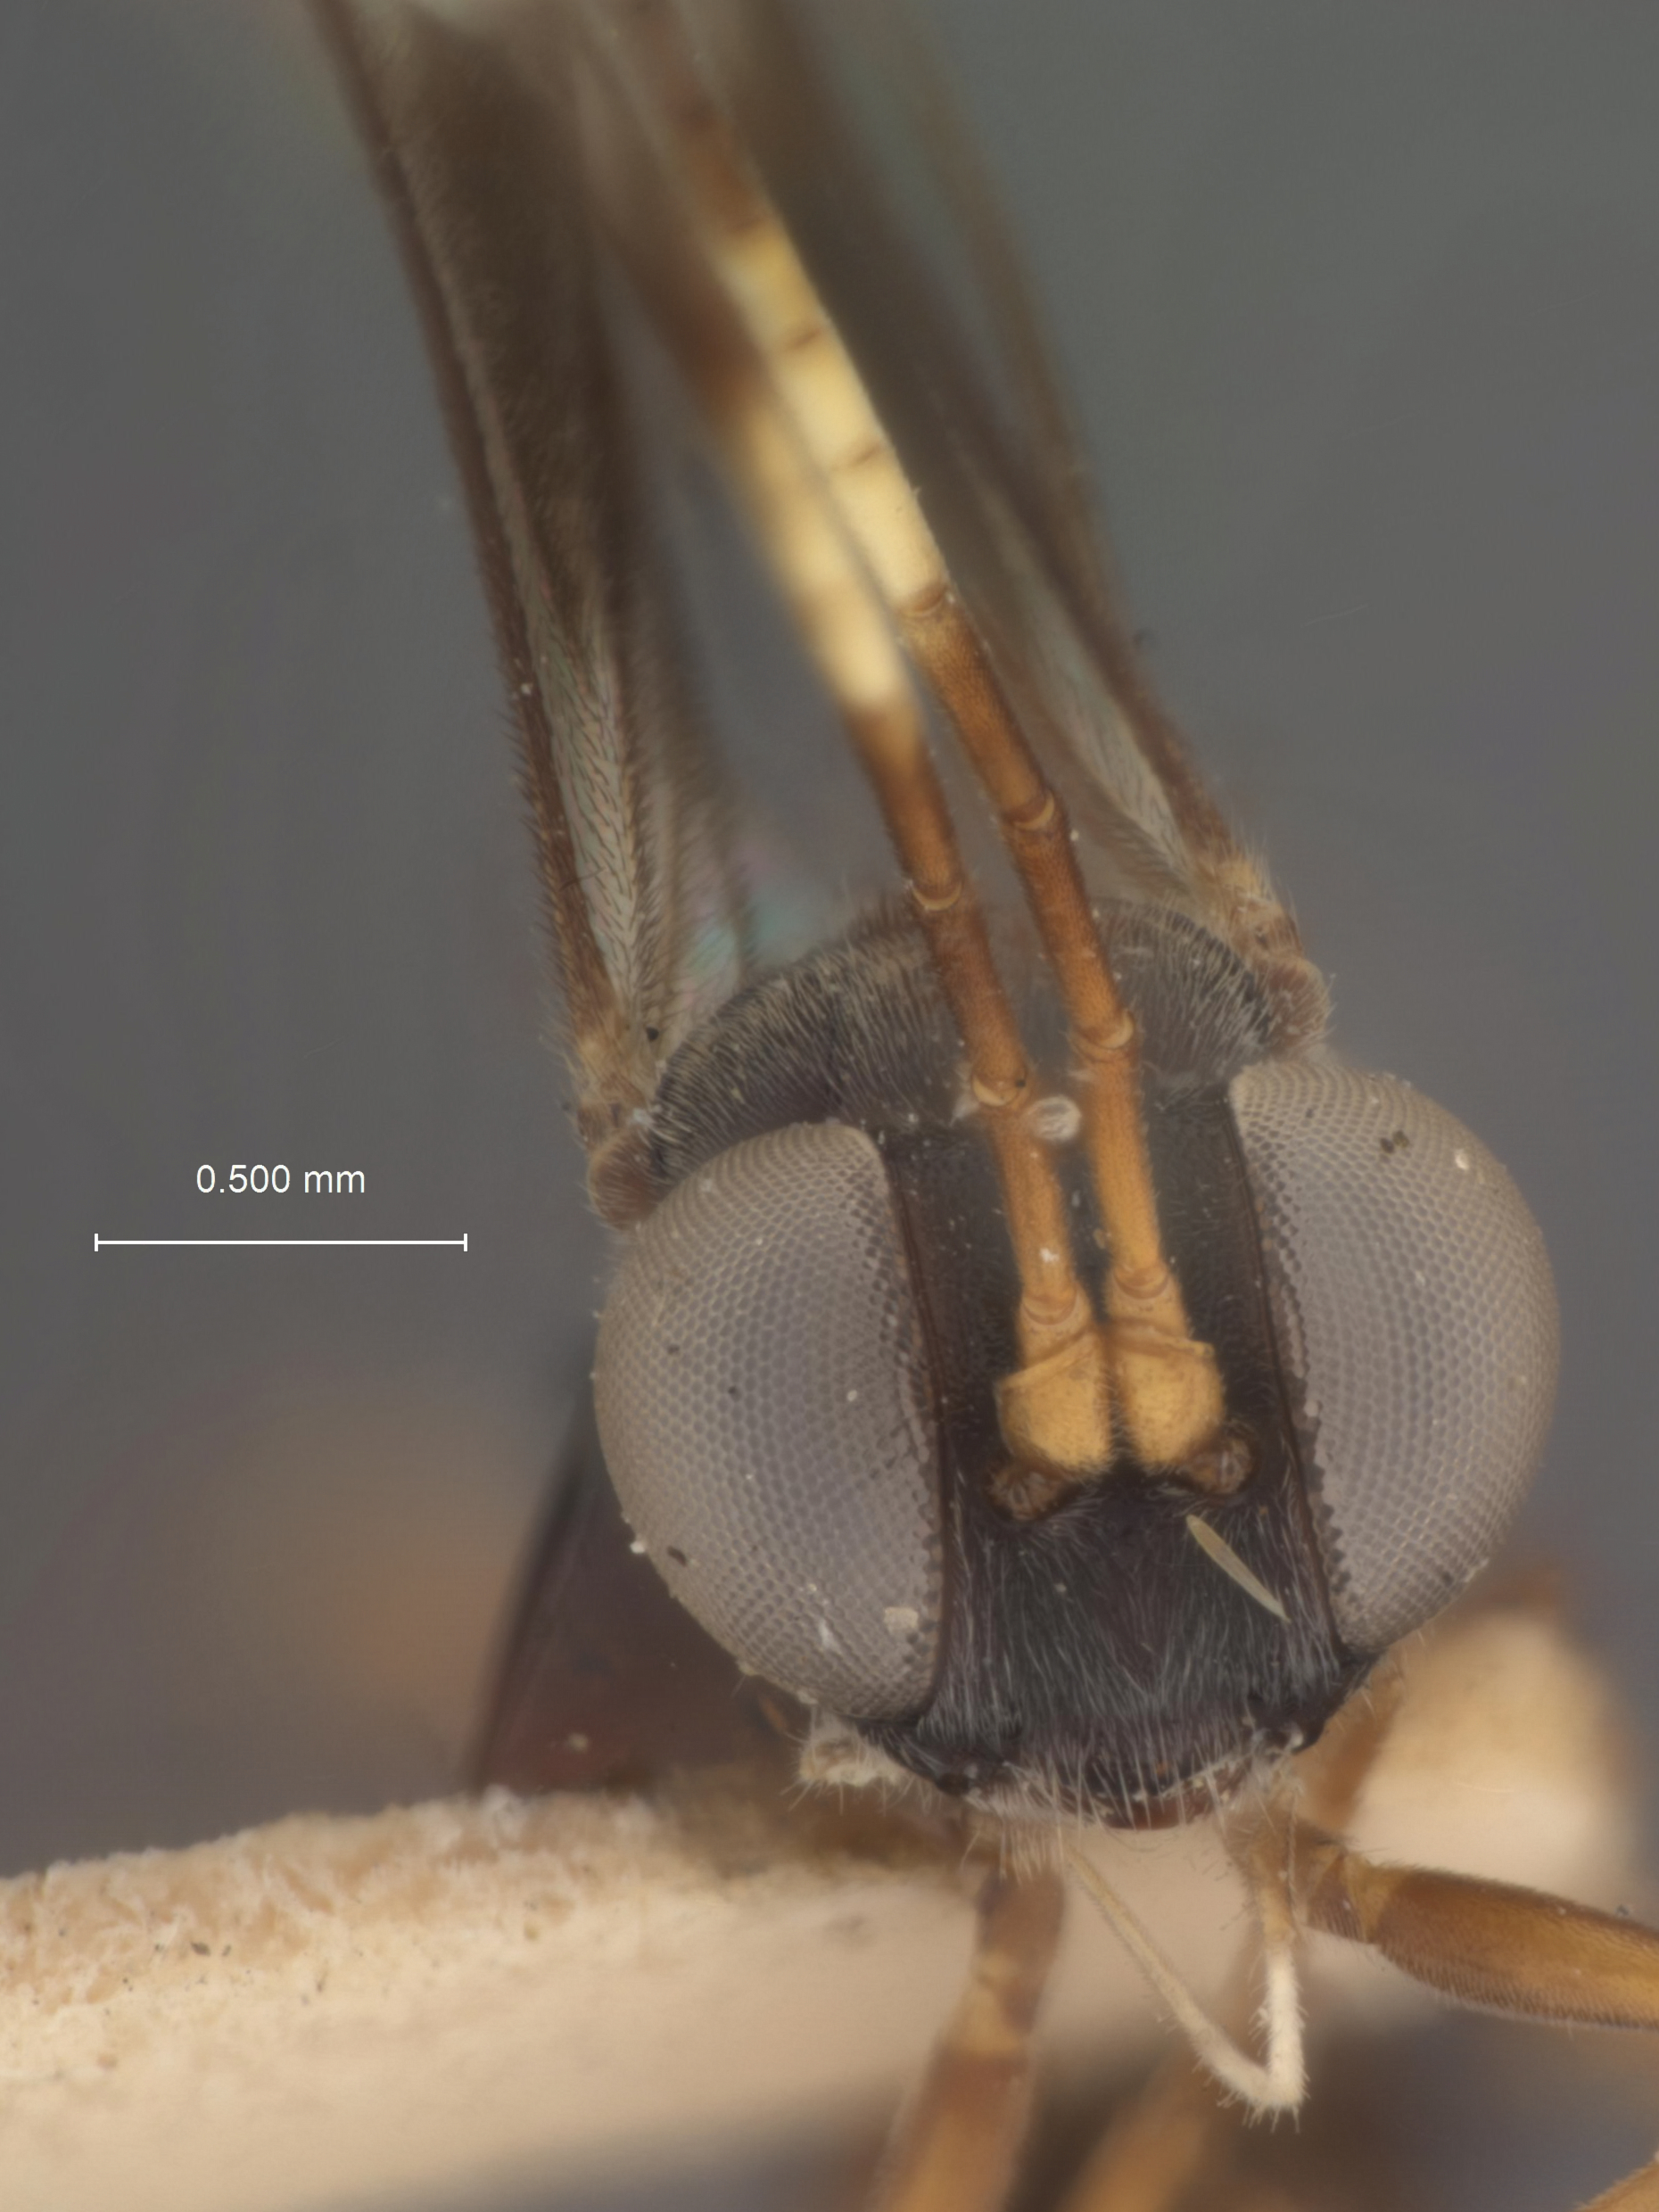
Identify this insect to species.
Otacustes alboannulus
